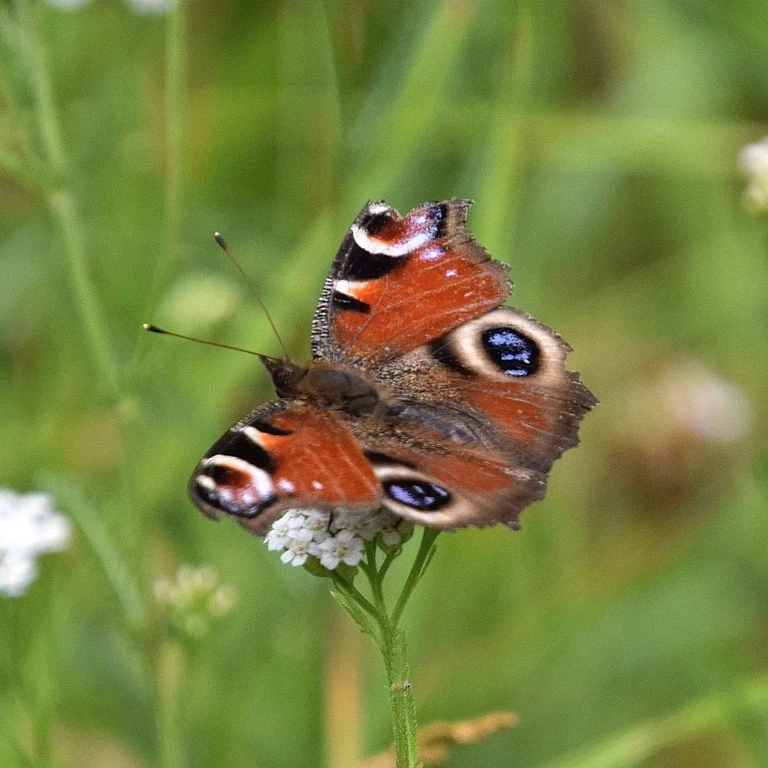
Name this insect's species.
Aglais io
